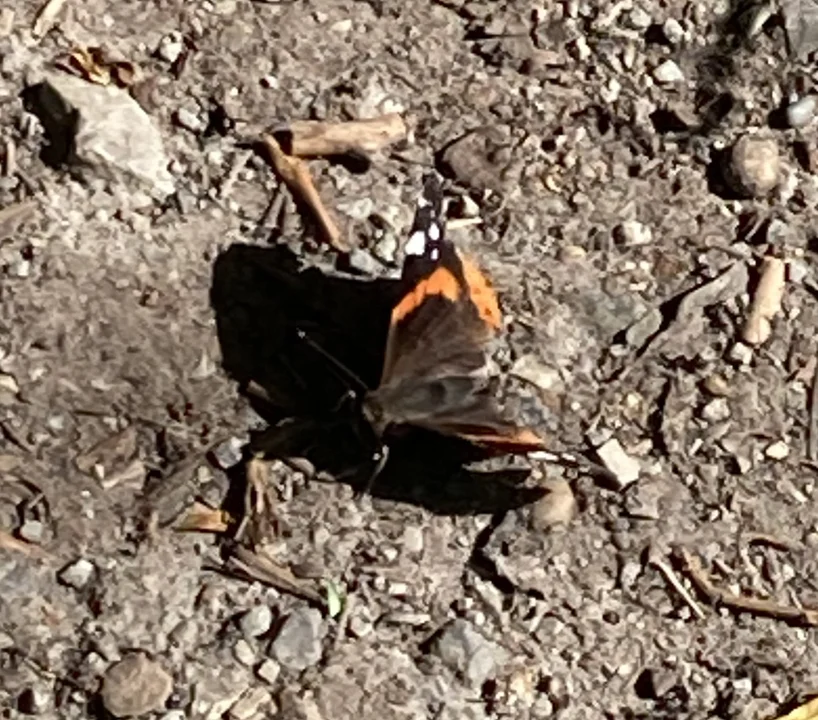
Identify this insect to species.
Vanessa atalanta
